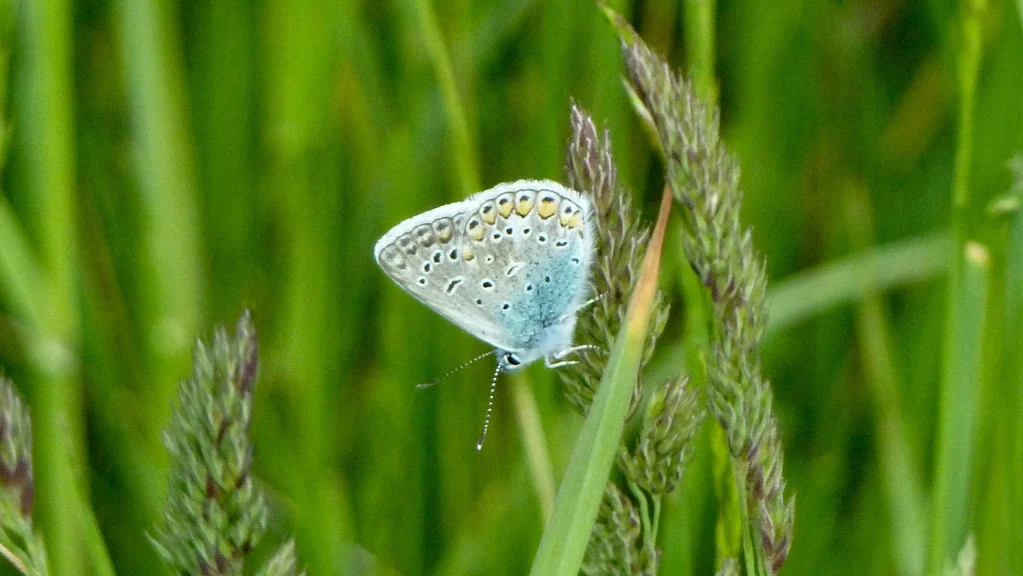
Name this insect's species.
Polyommatus icarus
